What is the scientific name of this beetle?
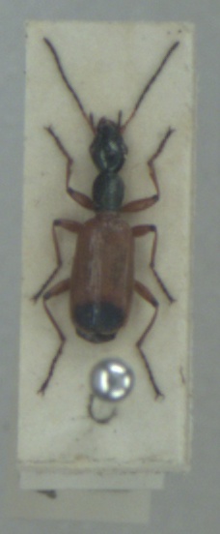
Odacantha melanura
